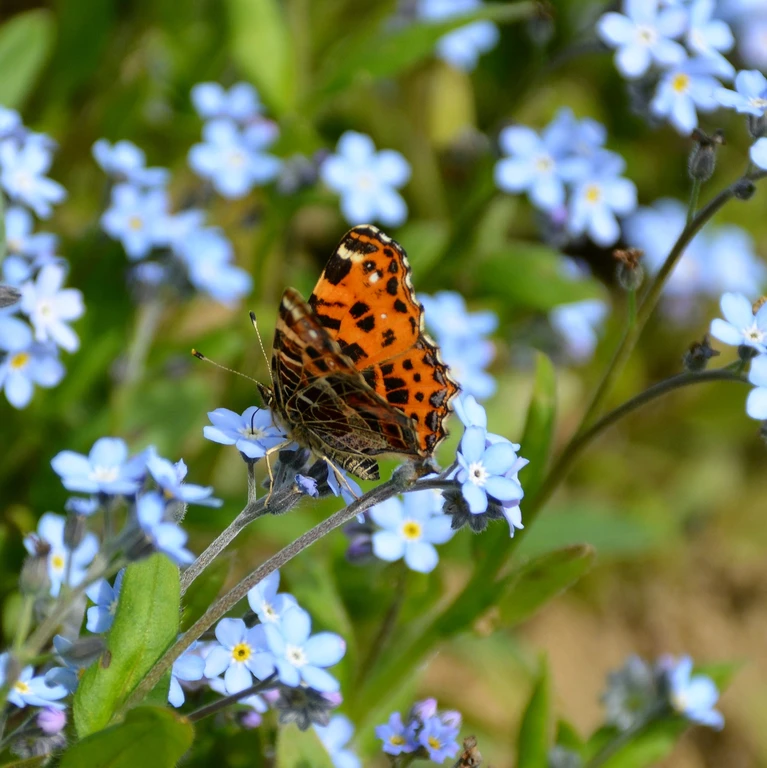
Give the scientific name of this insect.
Araschnia levana
